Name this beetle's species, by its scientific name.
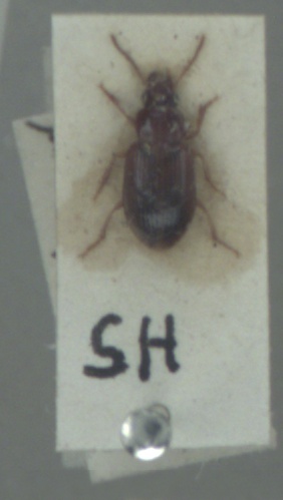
Bradycellus verbasci
